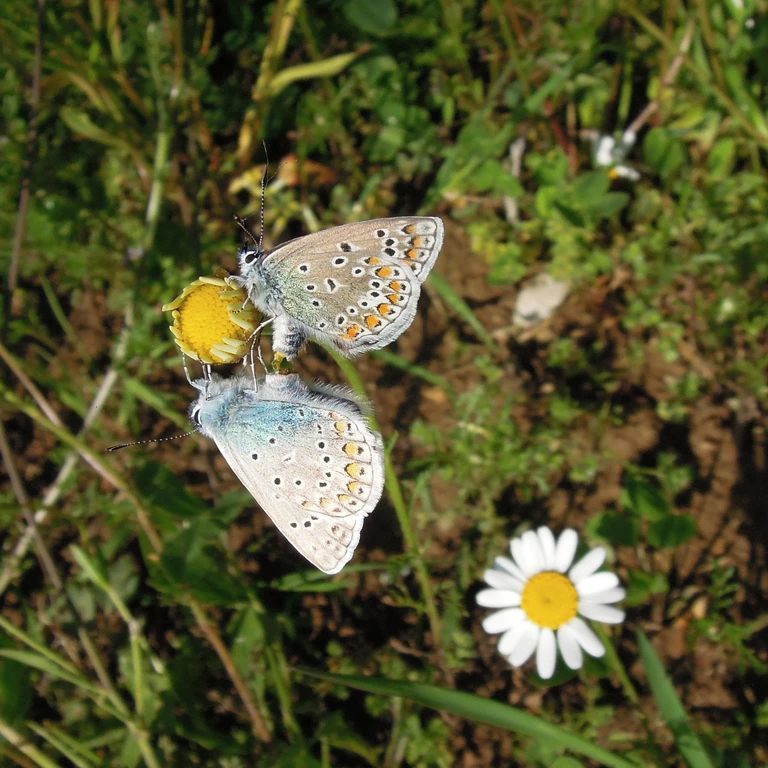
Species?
Polyommatus icarus
